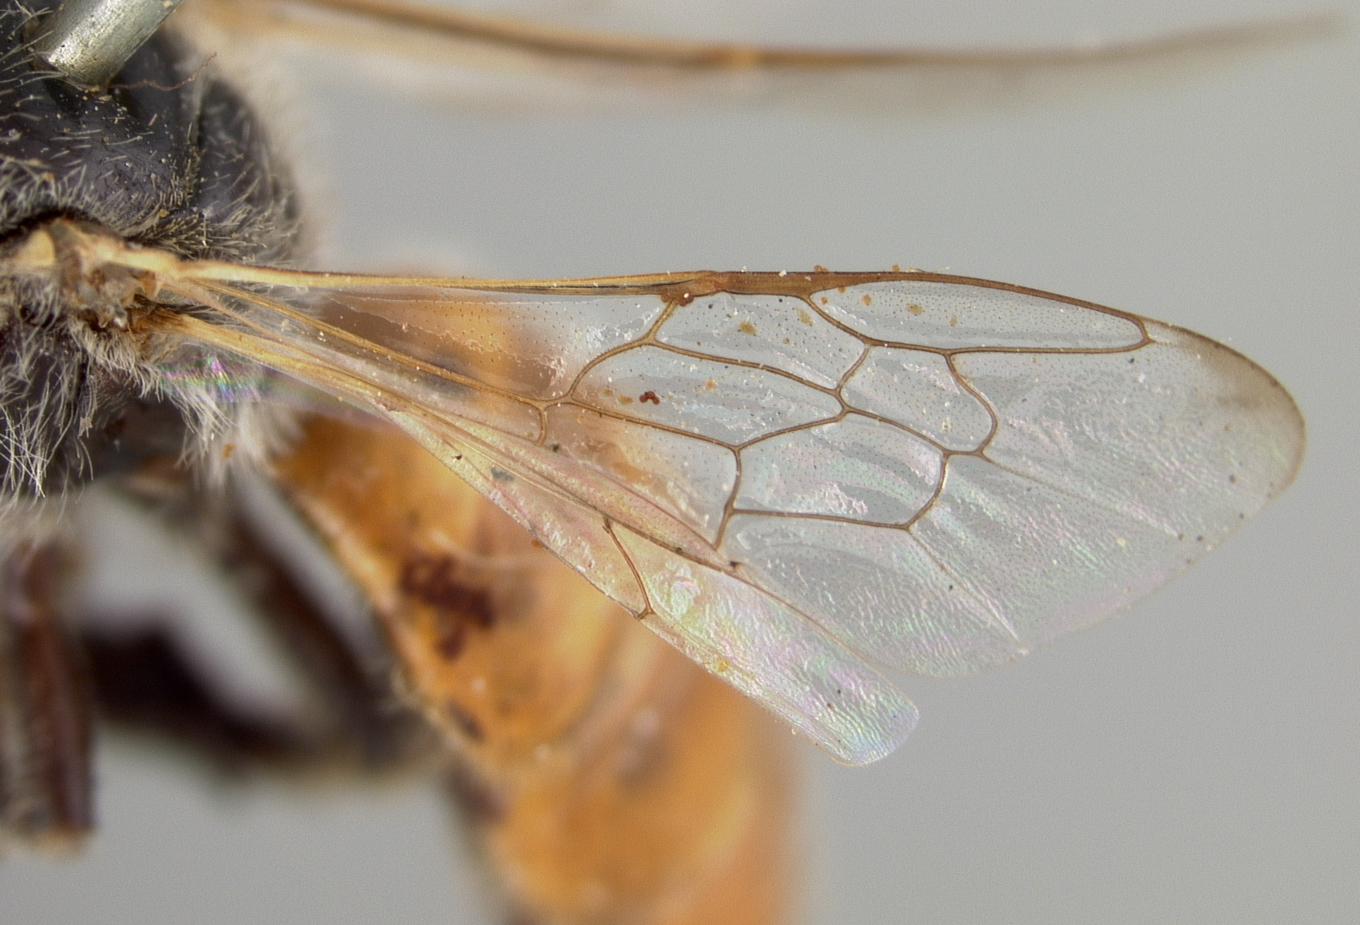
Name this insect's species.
Calliopsis semirufus
